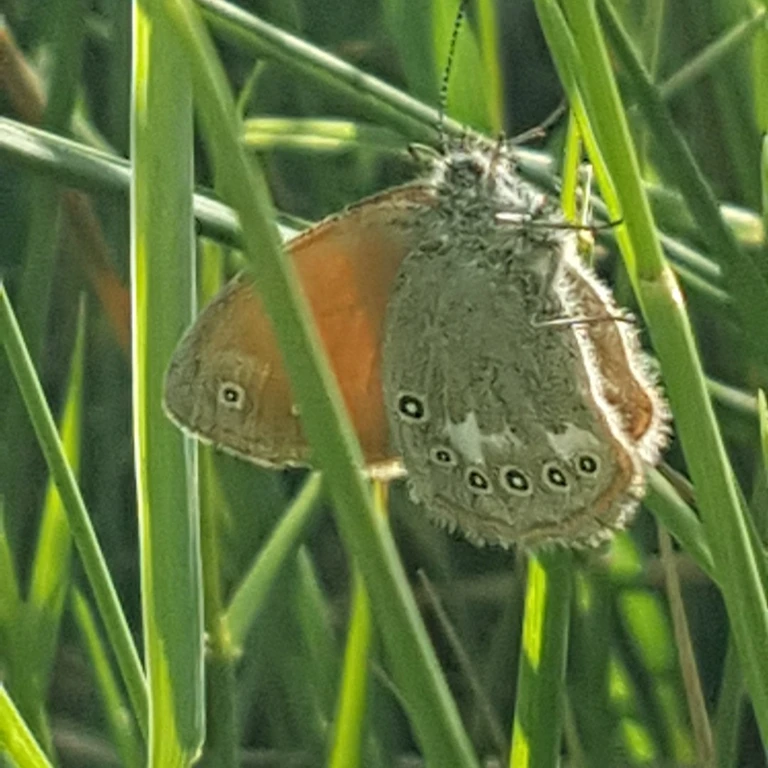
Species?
Coenonympha glycerion (also Coenonympha iphis)
